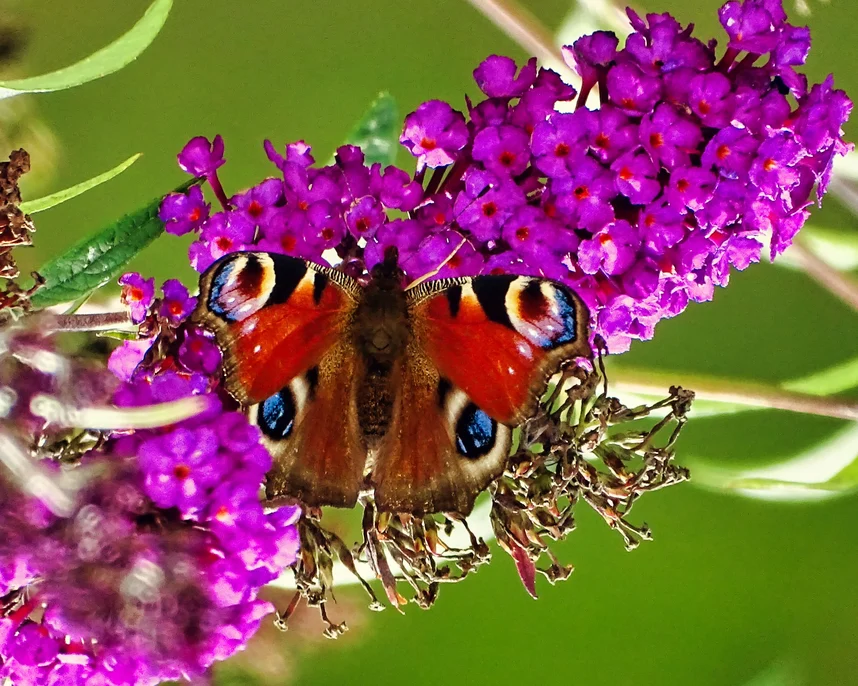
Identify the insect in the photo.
Aglais io
